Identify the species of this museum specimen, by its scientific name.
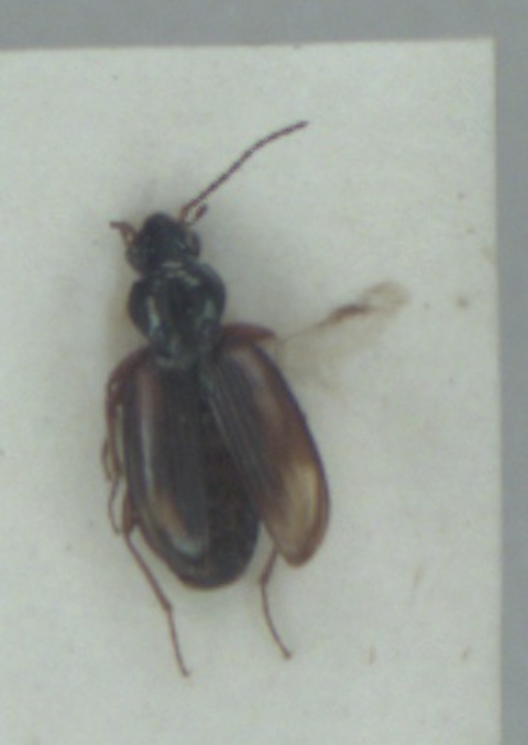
Bembidion tetracolum
